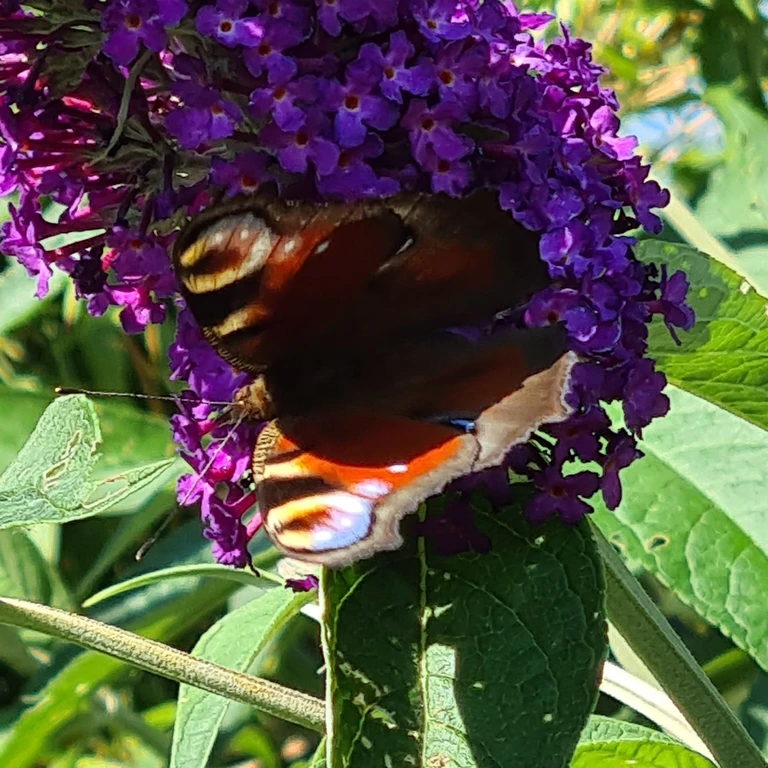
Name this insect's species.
Aglais io
